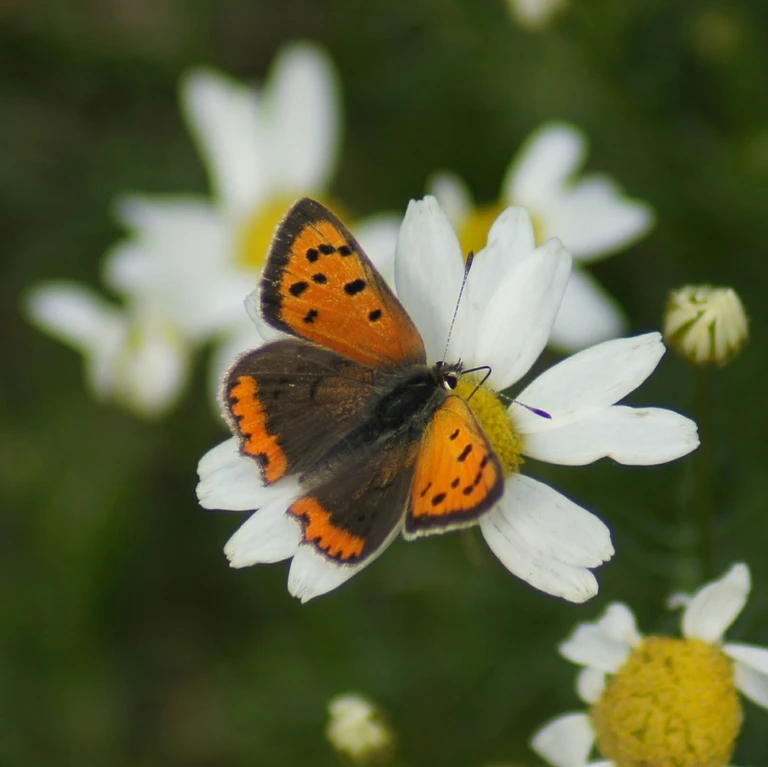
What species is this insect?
Lycaena phlaeas
